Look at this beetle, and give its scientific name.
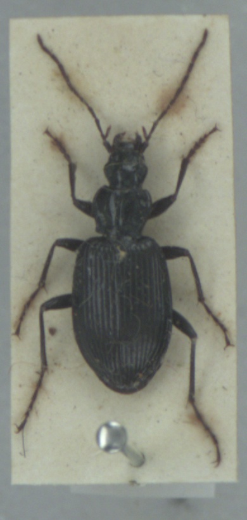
Platynus assimilis
